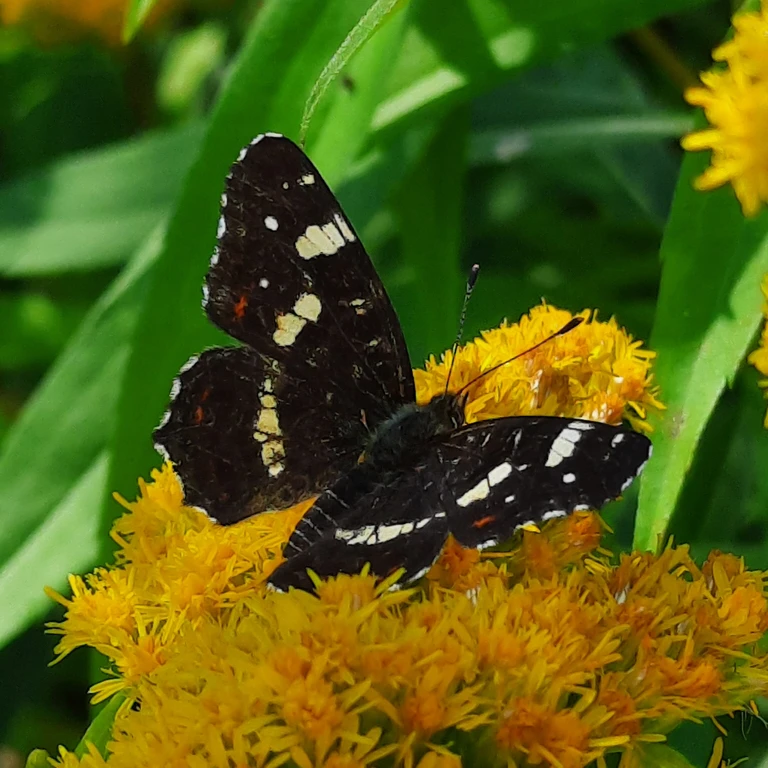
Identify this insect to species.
Araschnia levana
